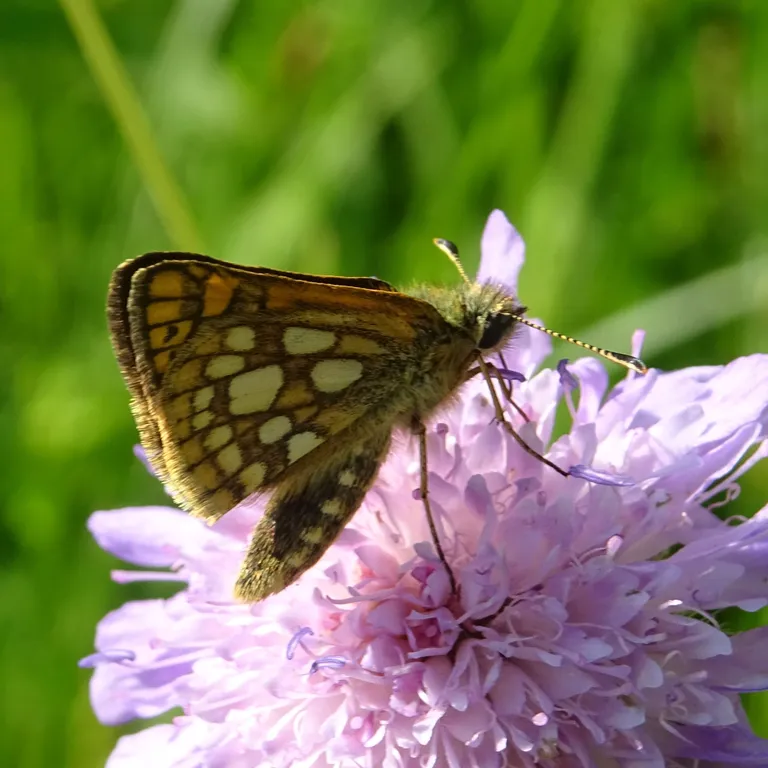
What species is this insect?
Carterocephalus palaemon
